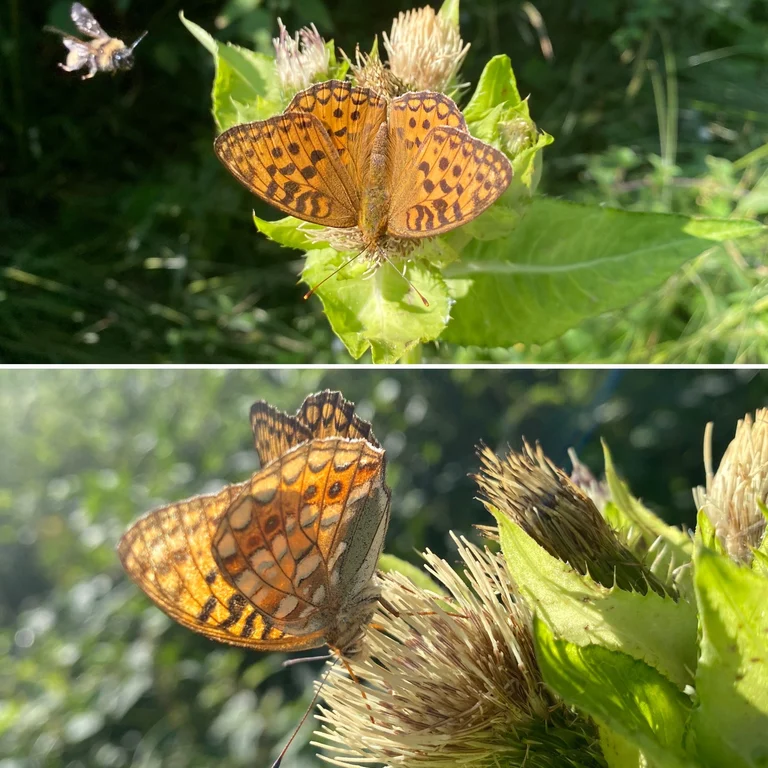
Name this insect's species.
Fabriciana adippe
